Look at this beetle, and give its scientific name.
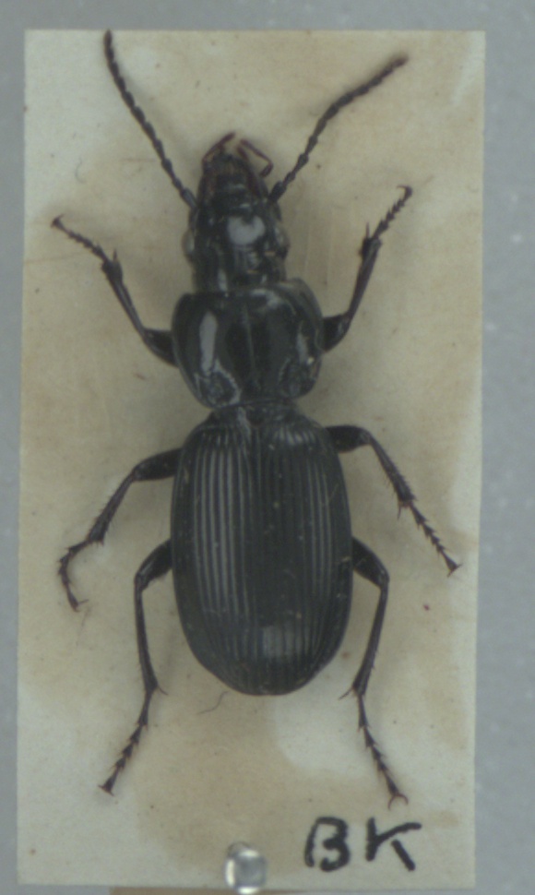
Pterostichus madidus
